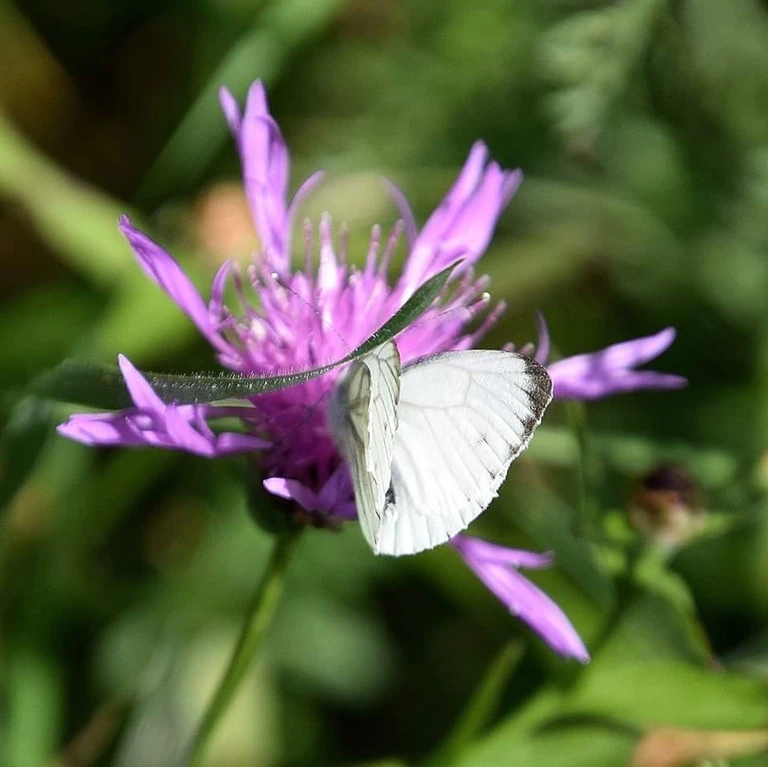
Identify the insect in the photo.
Pieris napi
